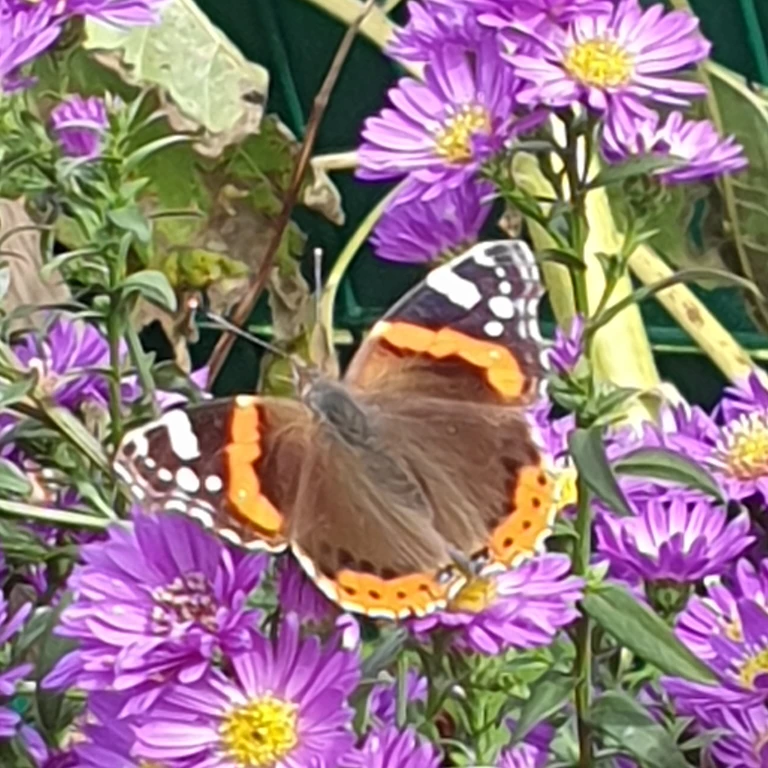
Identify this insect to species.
Vanessa atalanta
